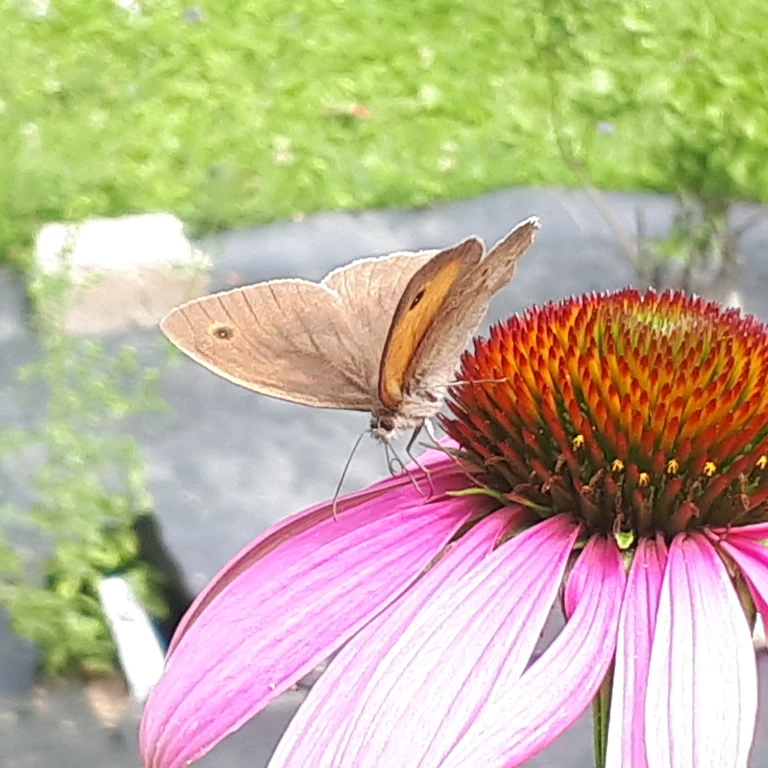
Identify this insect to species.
Maniola jurtina
